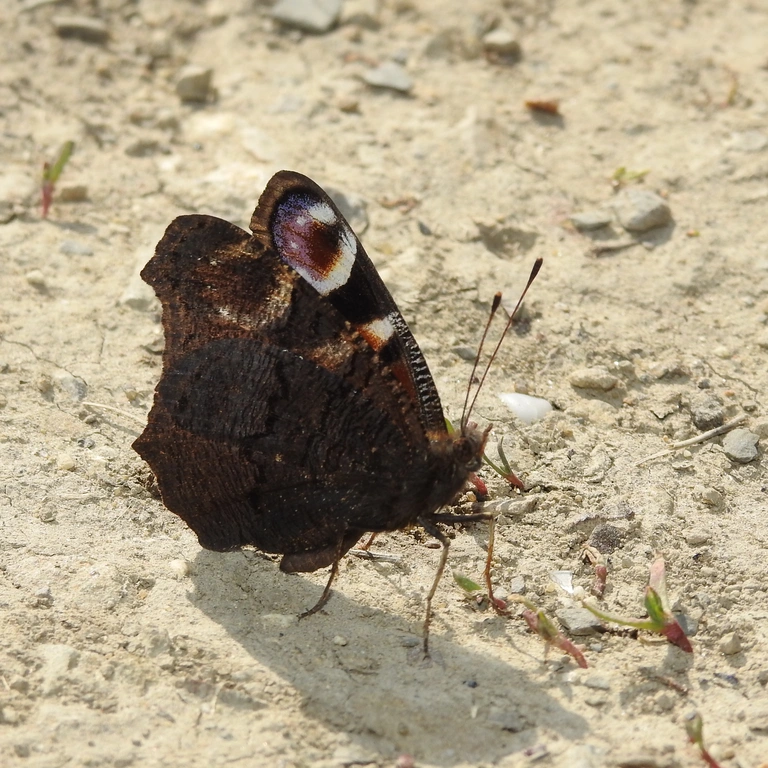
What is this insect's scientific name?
Aglais io
